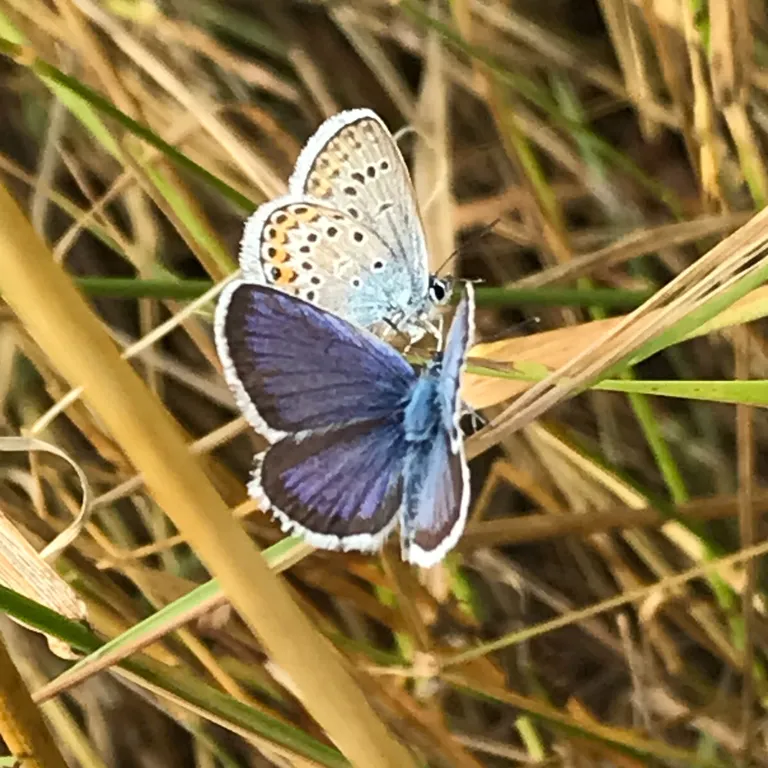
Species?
Plebejus argus
